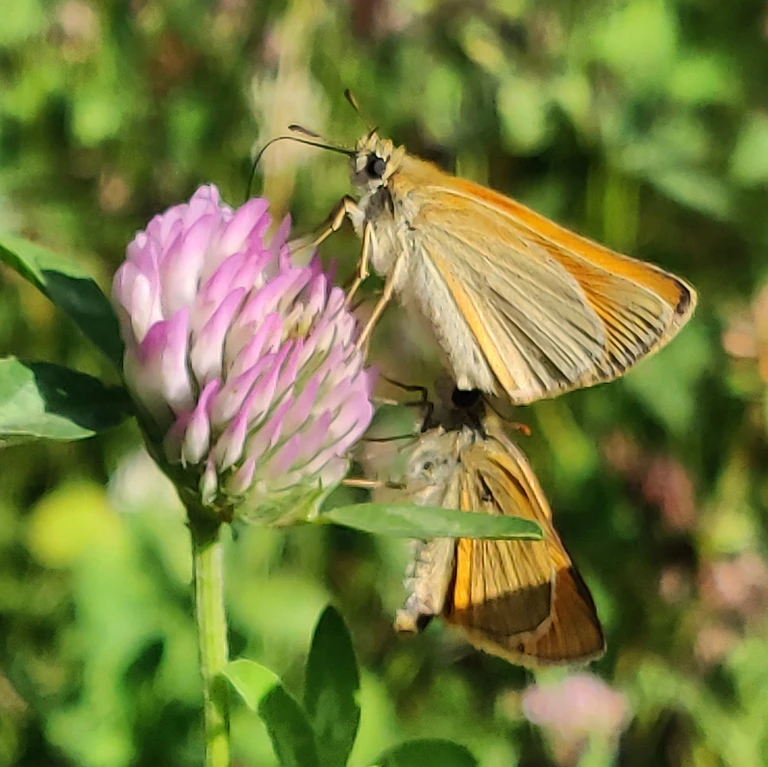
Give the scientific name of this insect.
Thymelicus sylvestris
